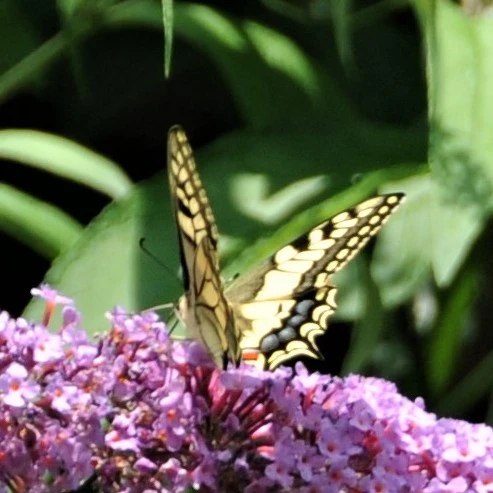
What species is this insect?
Papilio machaon
